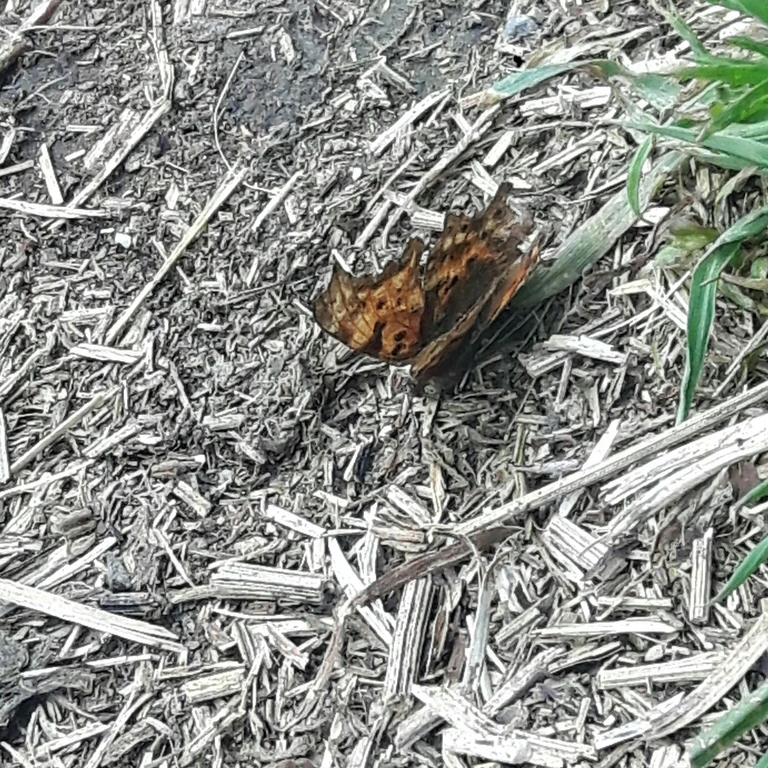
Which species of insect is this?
Polygonia c-album
